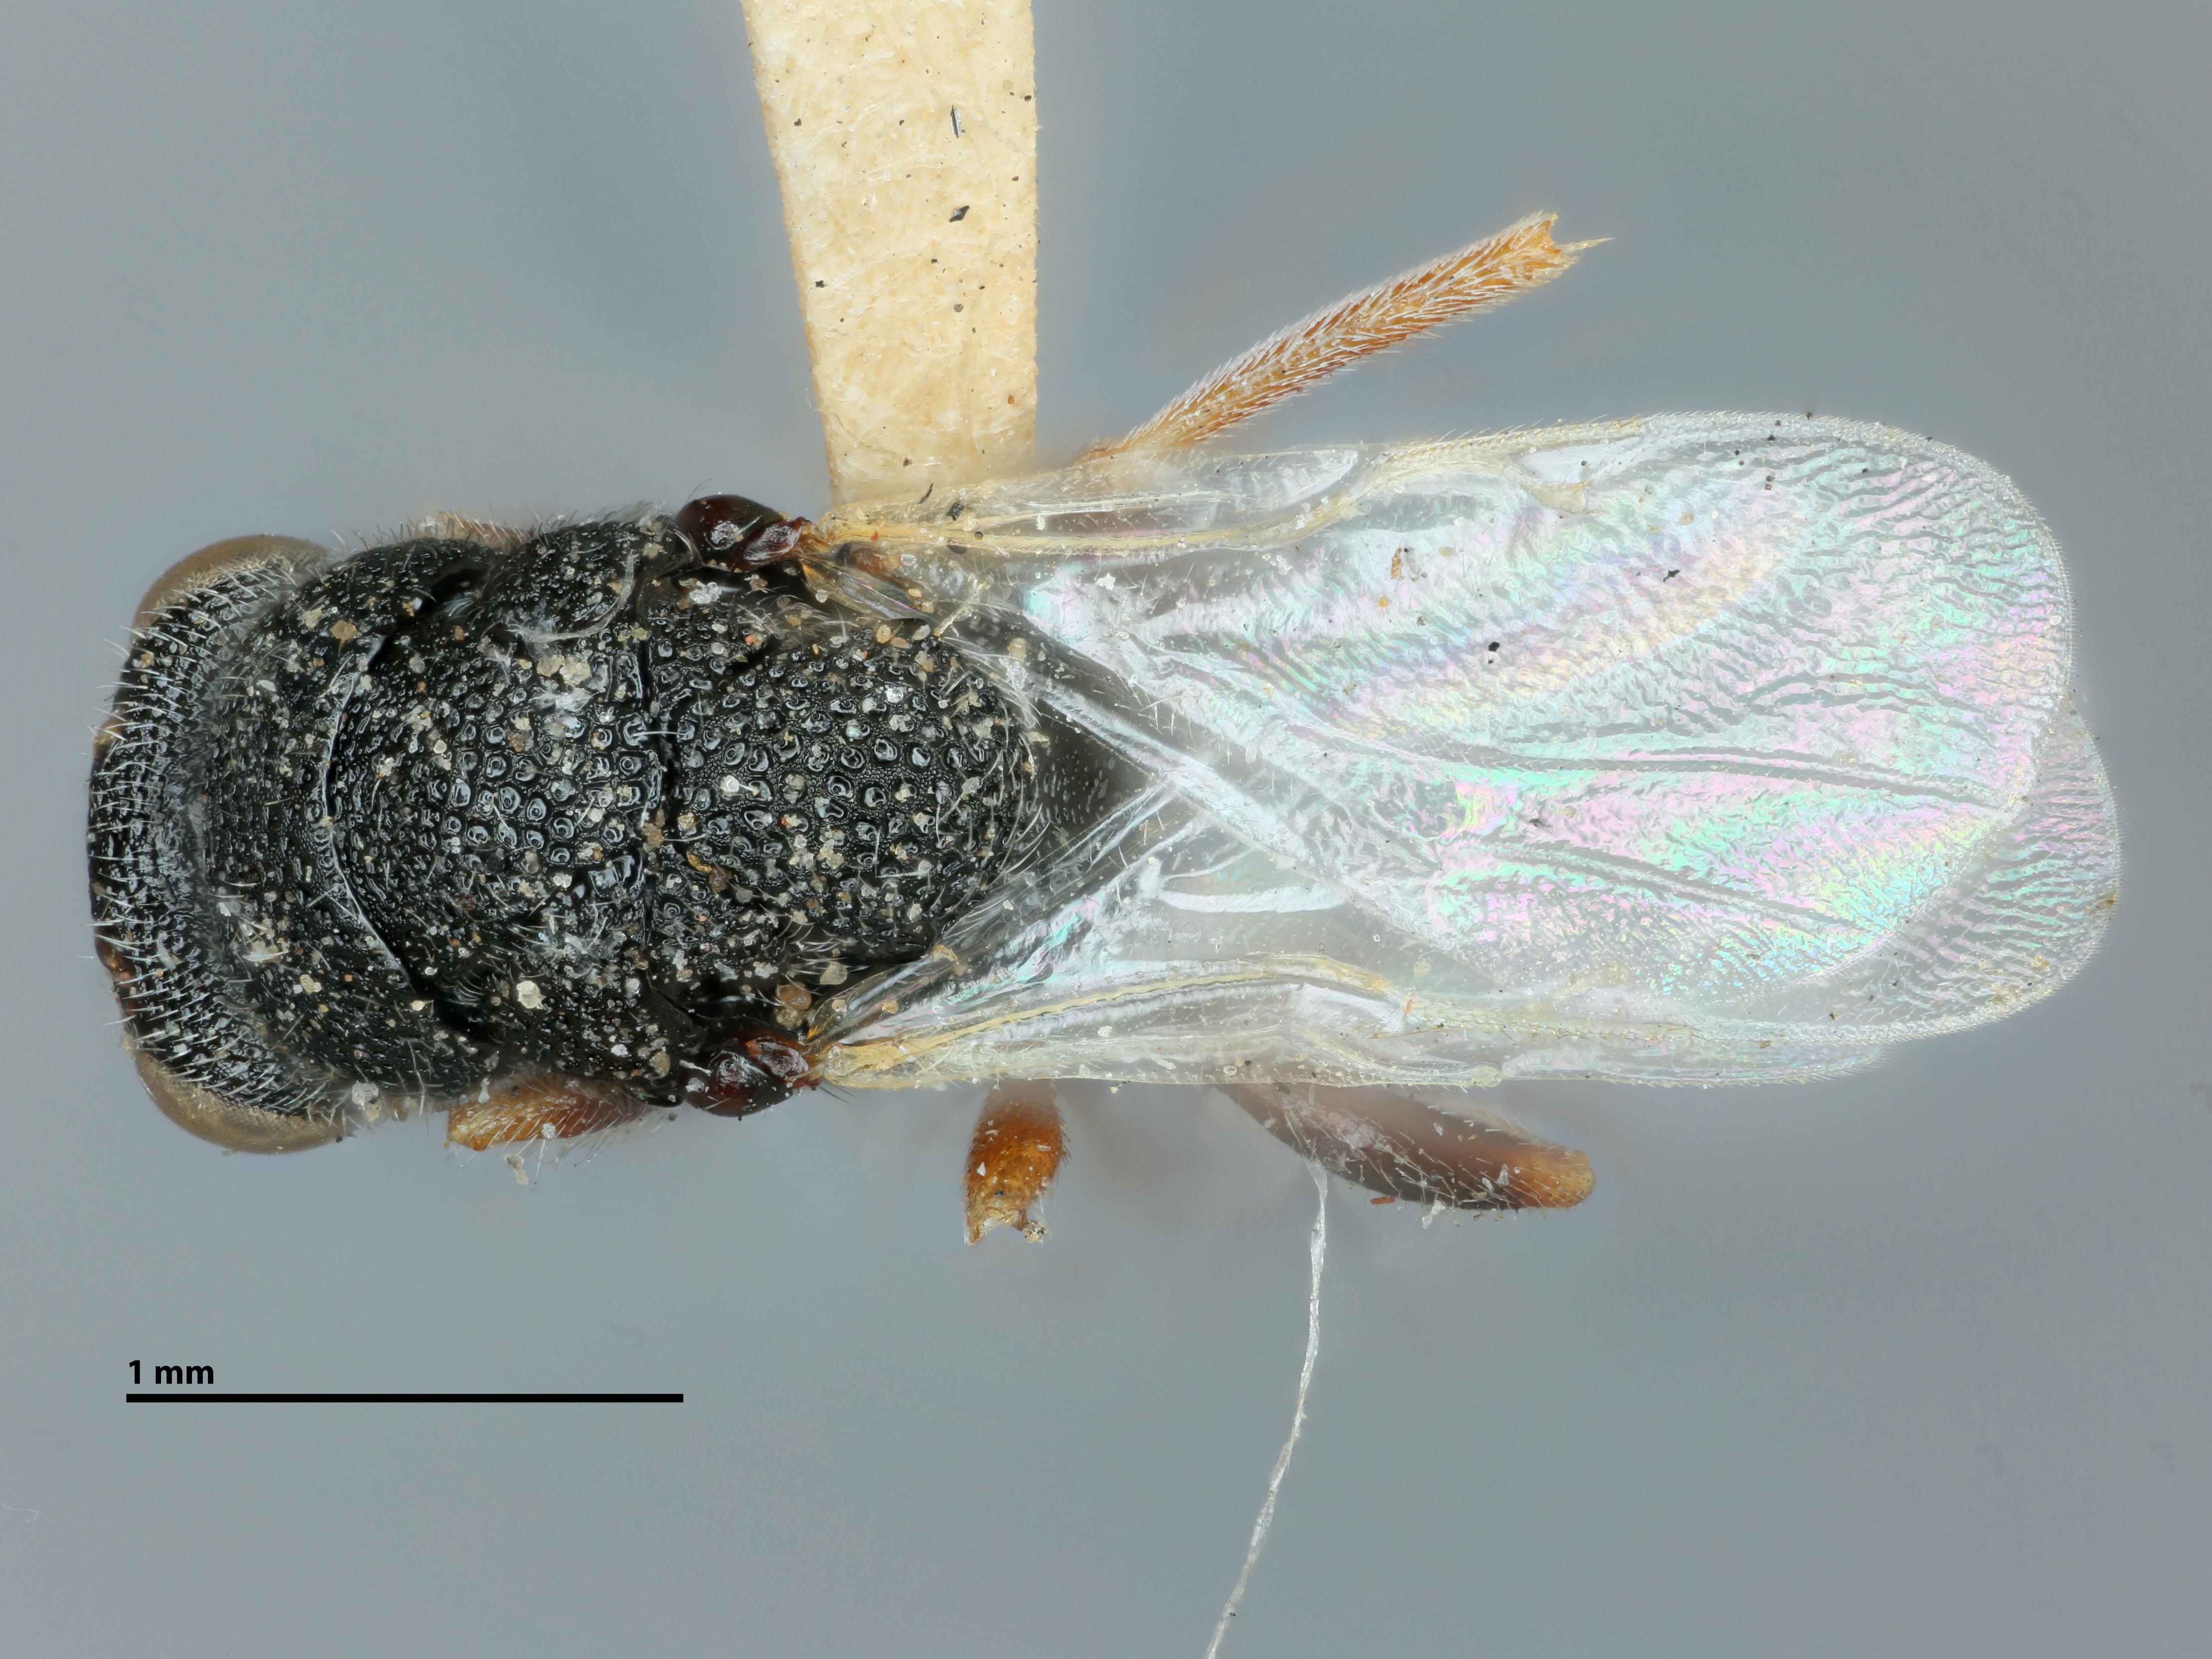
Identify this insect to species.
Bruchophagus herrerae
